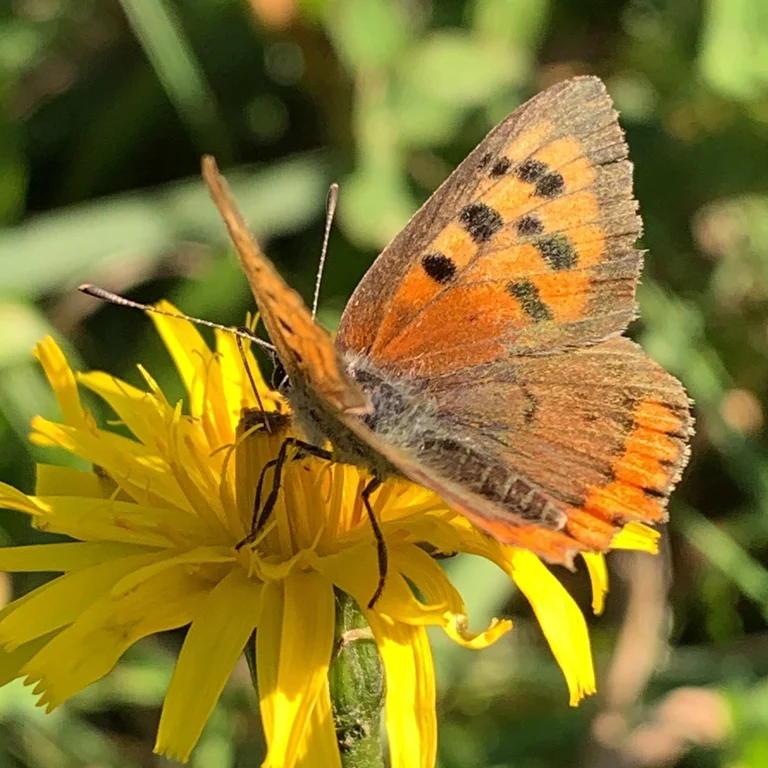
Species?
Lycaena phlaeas
